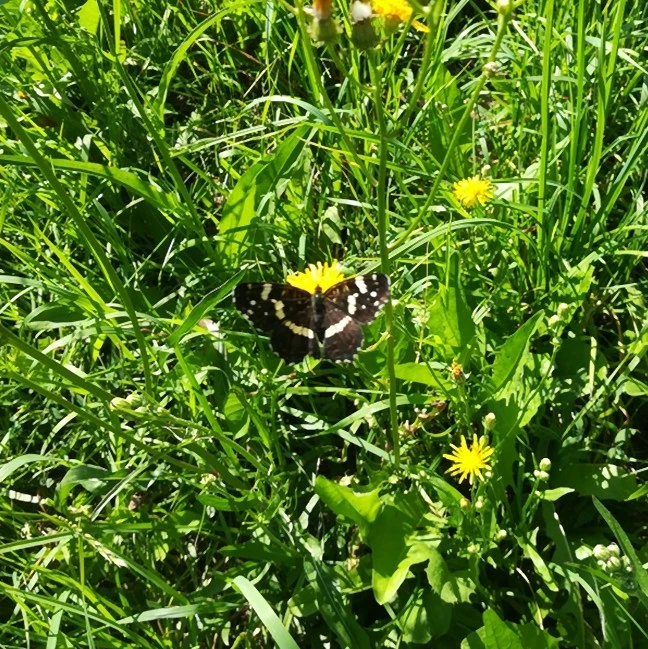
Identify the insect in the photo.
Araschnia levana
